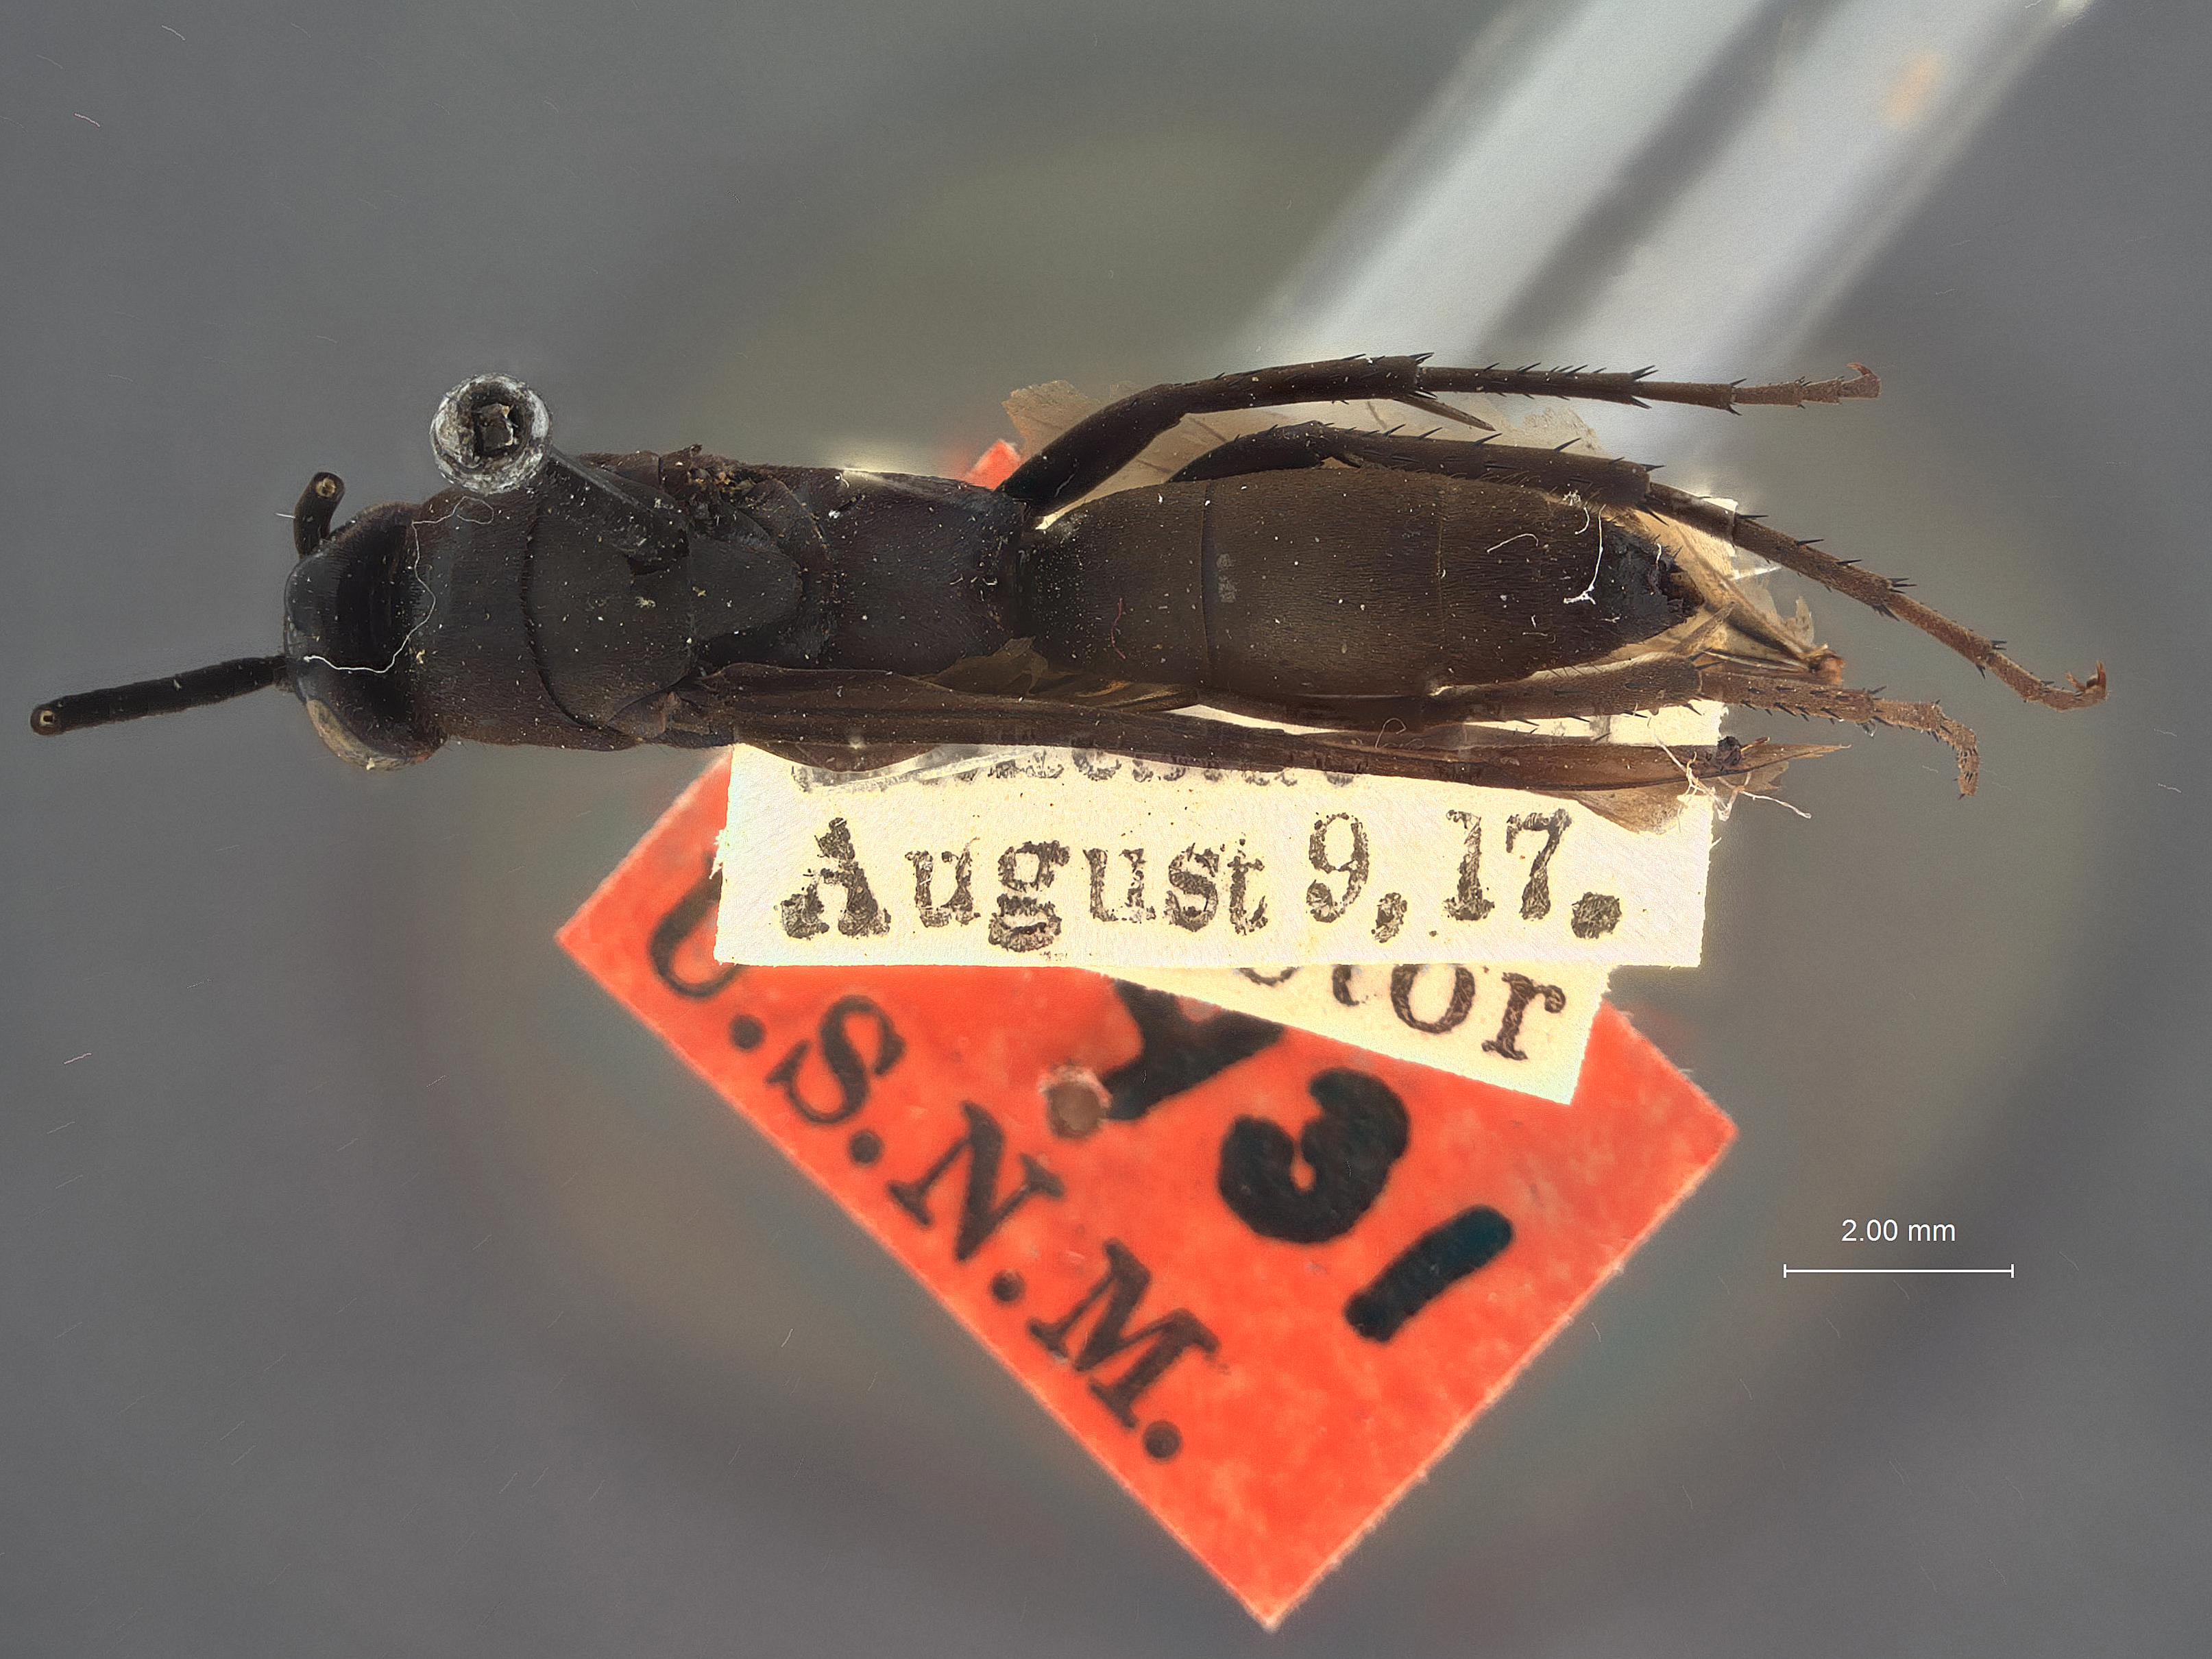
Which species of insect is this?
Pedinaspis bucephalus
